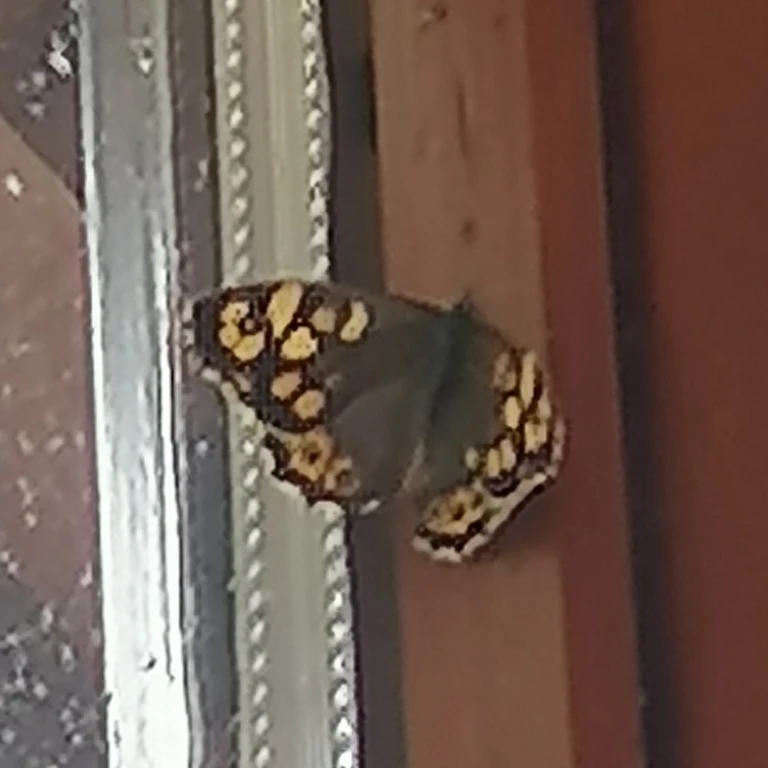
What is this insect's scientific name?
Pararge aegeria
